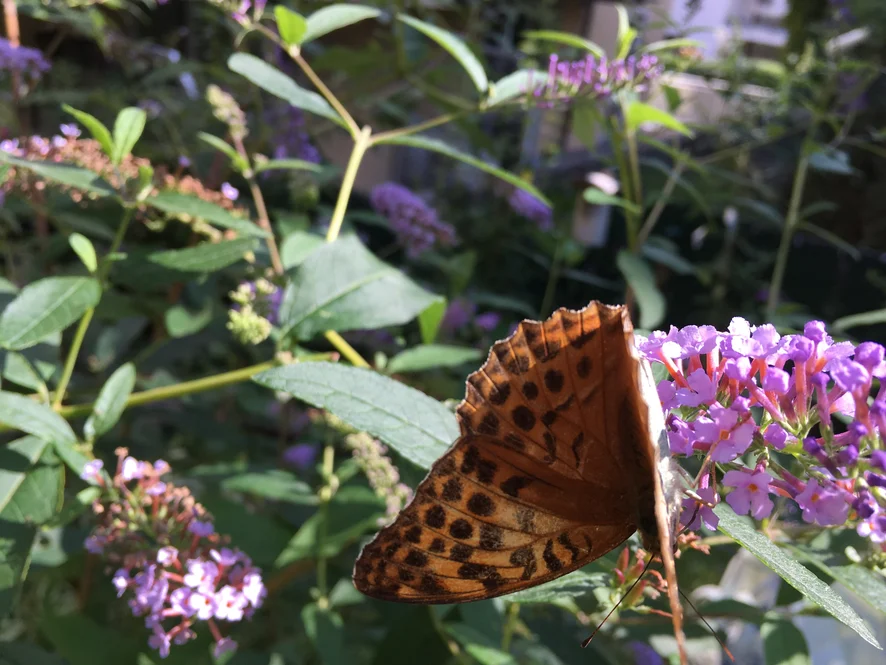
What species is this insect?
Argynnis paphia
